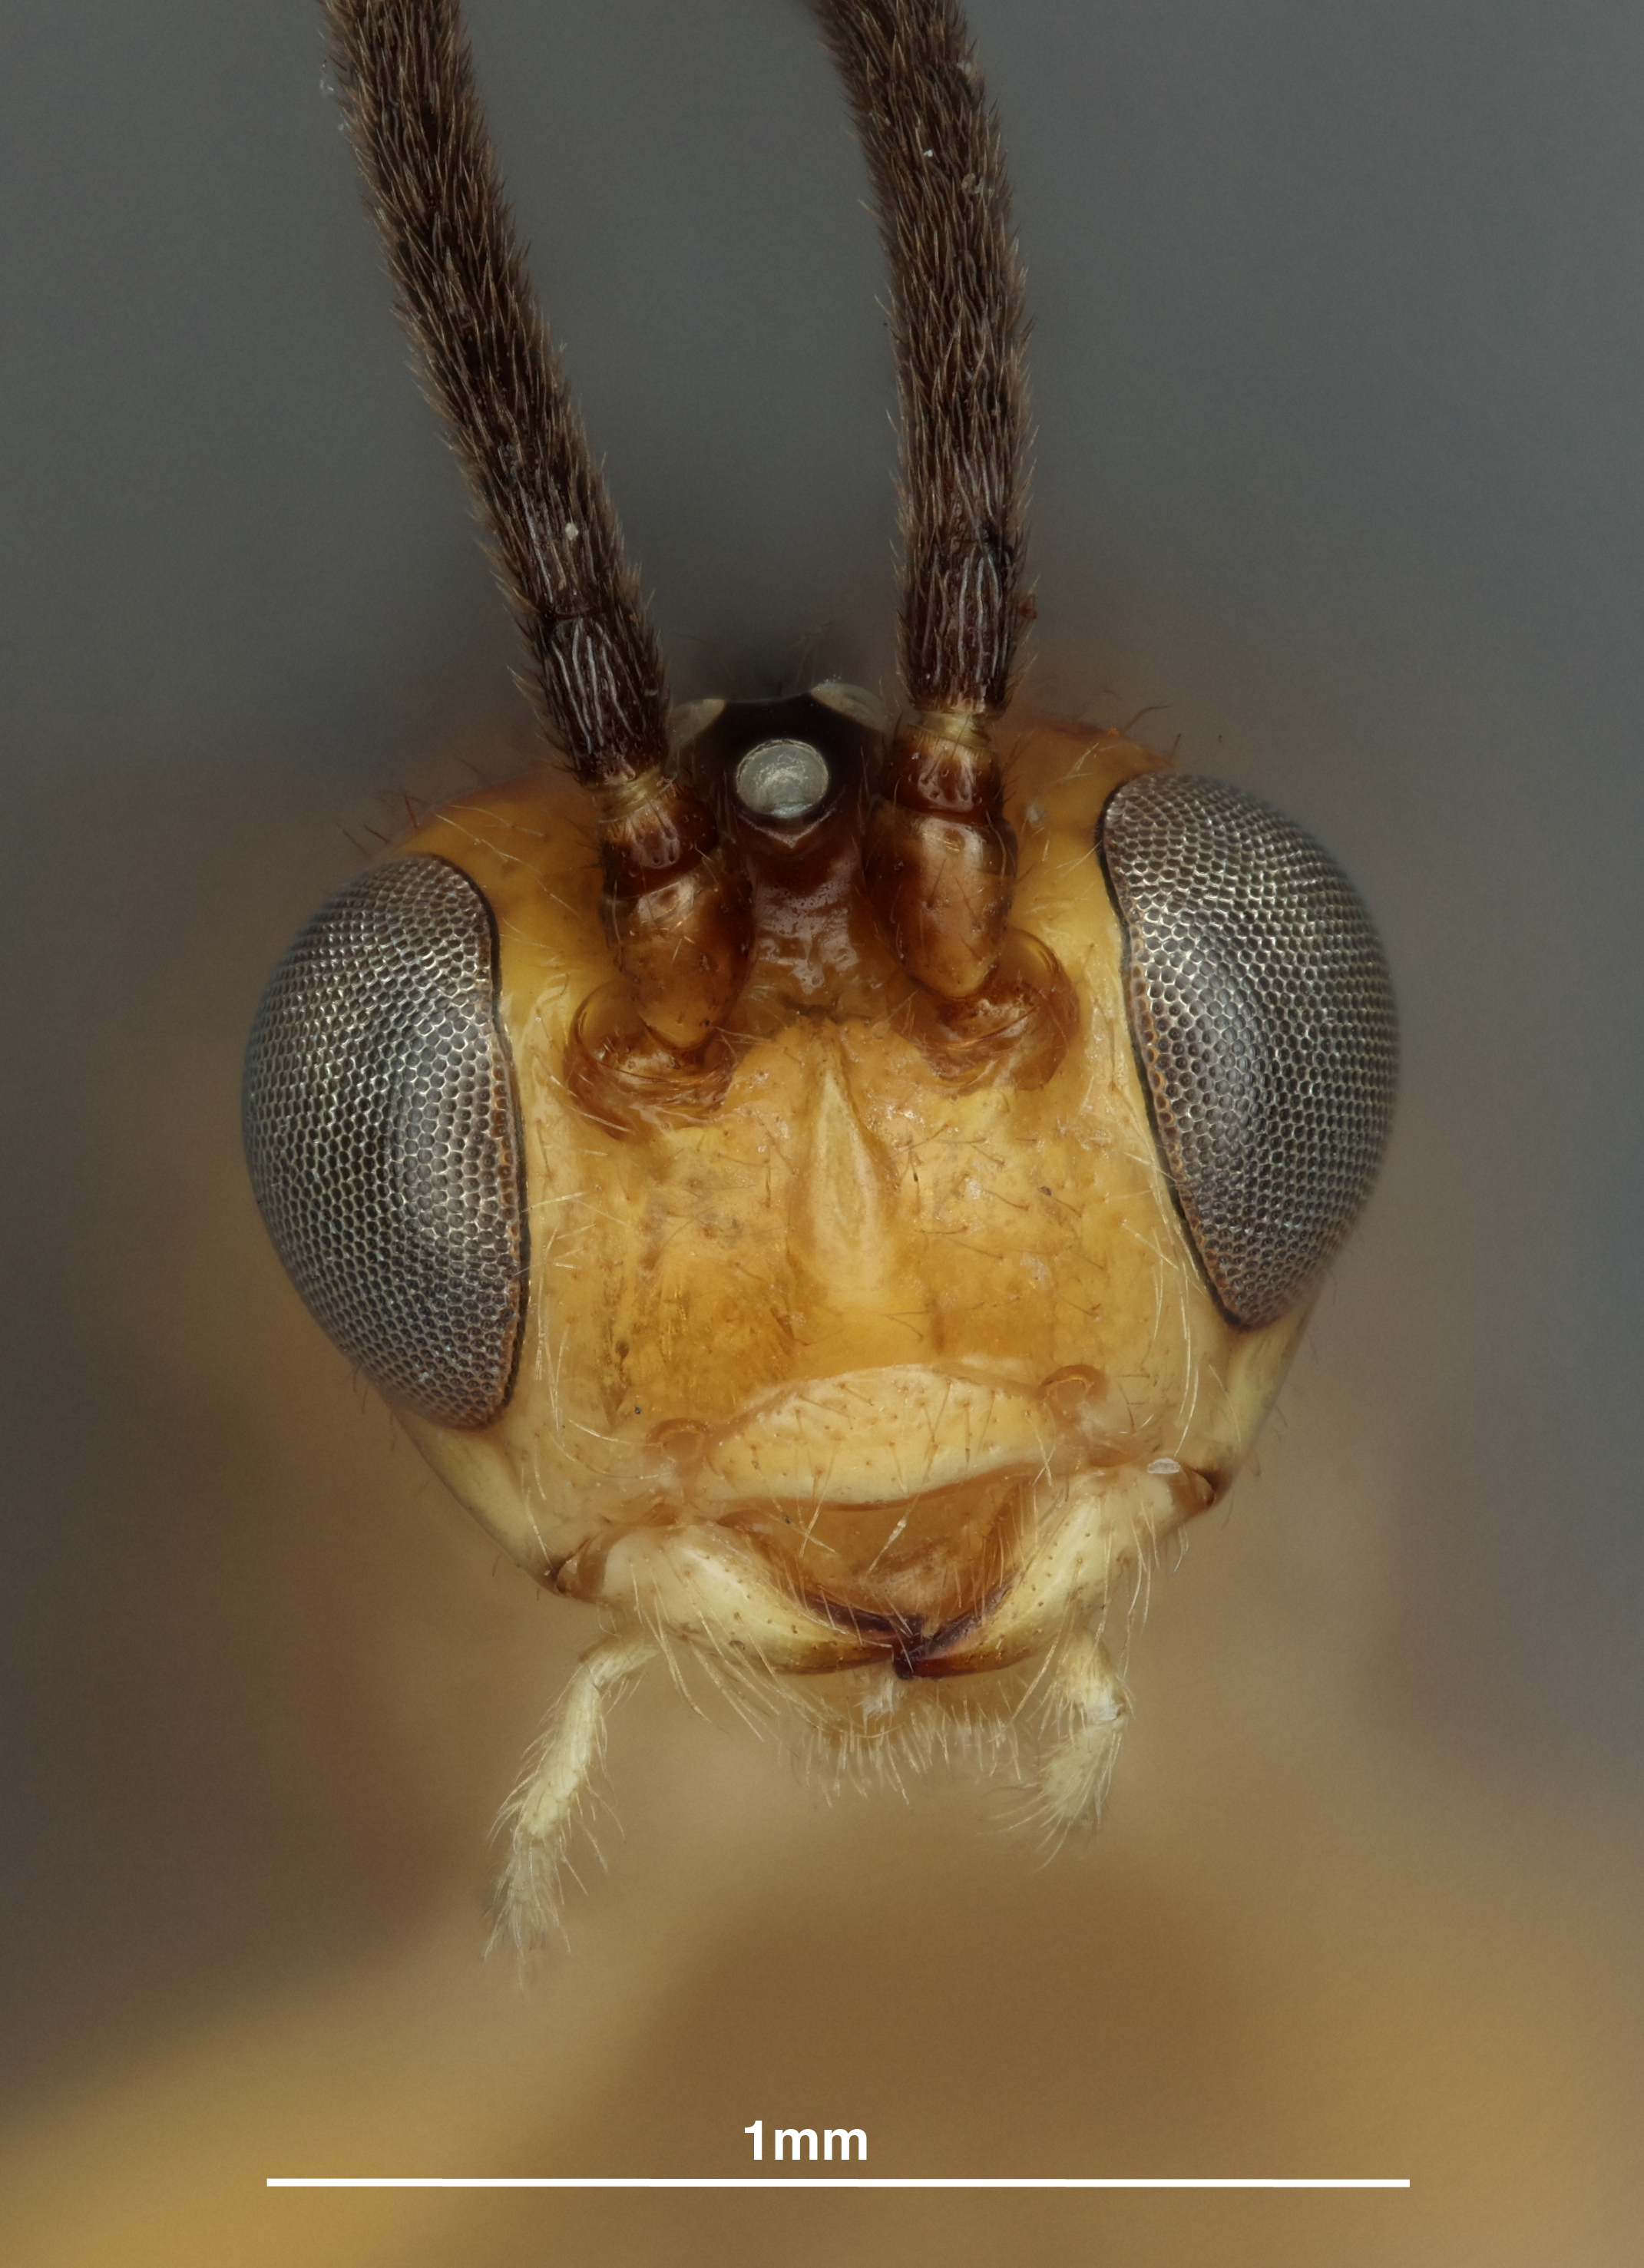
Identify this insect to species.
Opius mombinpraeoptantis
